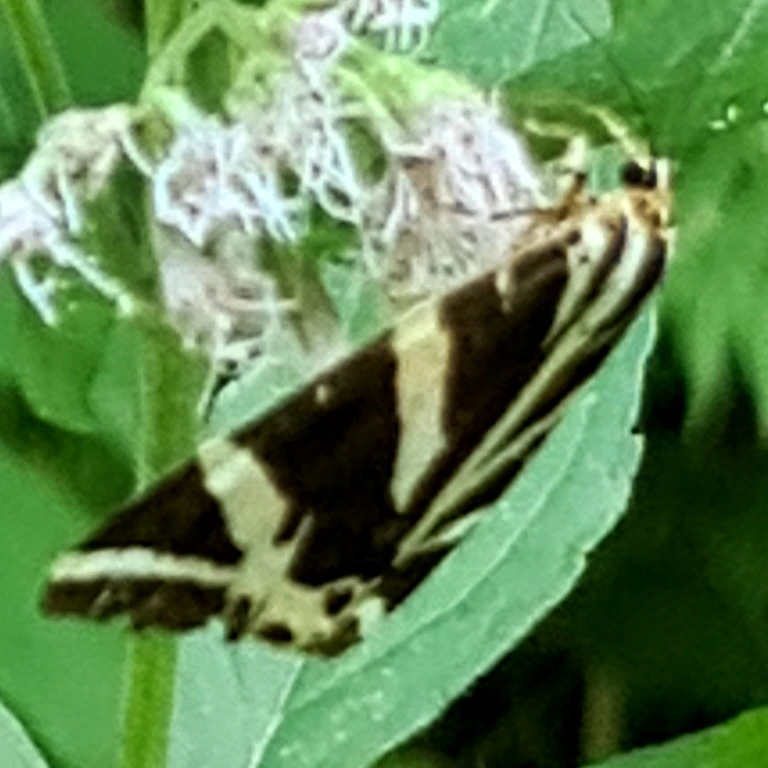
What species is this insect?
Euplagia quadripunctaria
